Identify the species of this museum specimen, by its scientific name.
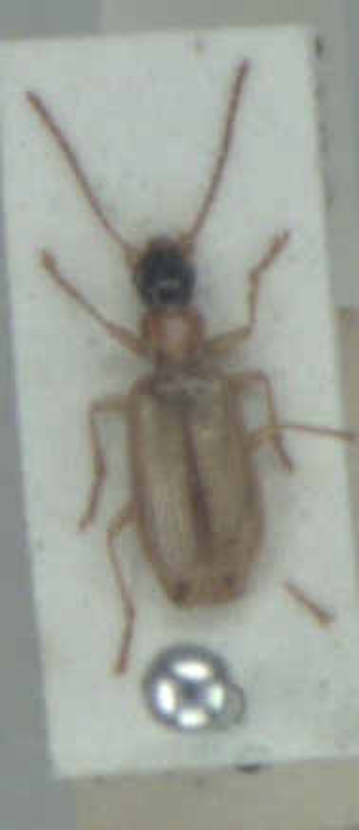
Demetrias atricapillus
